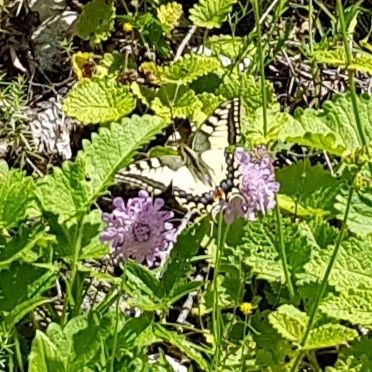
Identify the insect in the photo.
Papilio machaon
